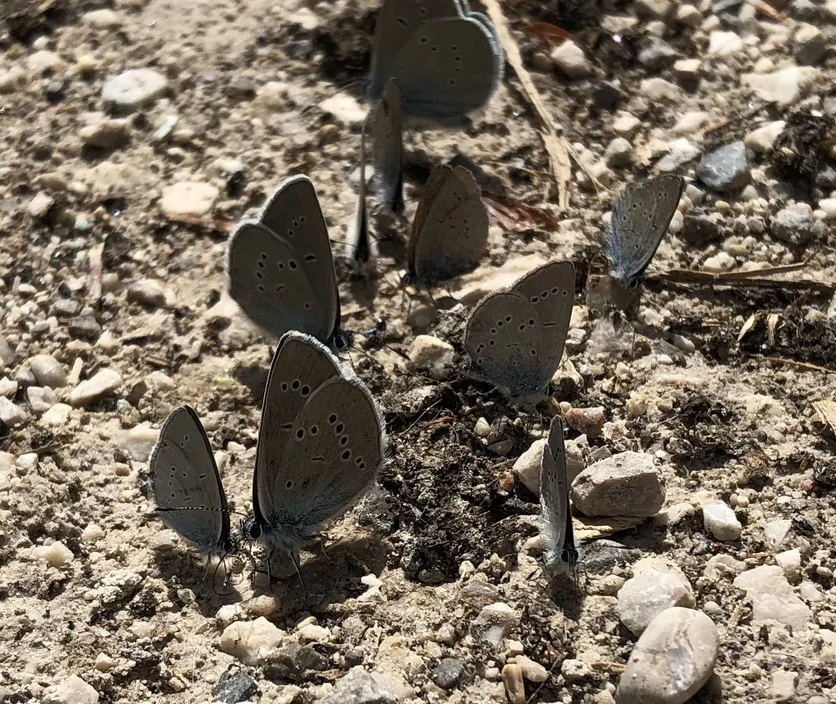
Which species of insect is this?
Cyaniris semiargus
